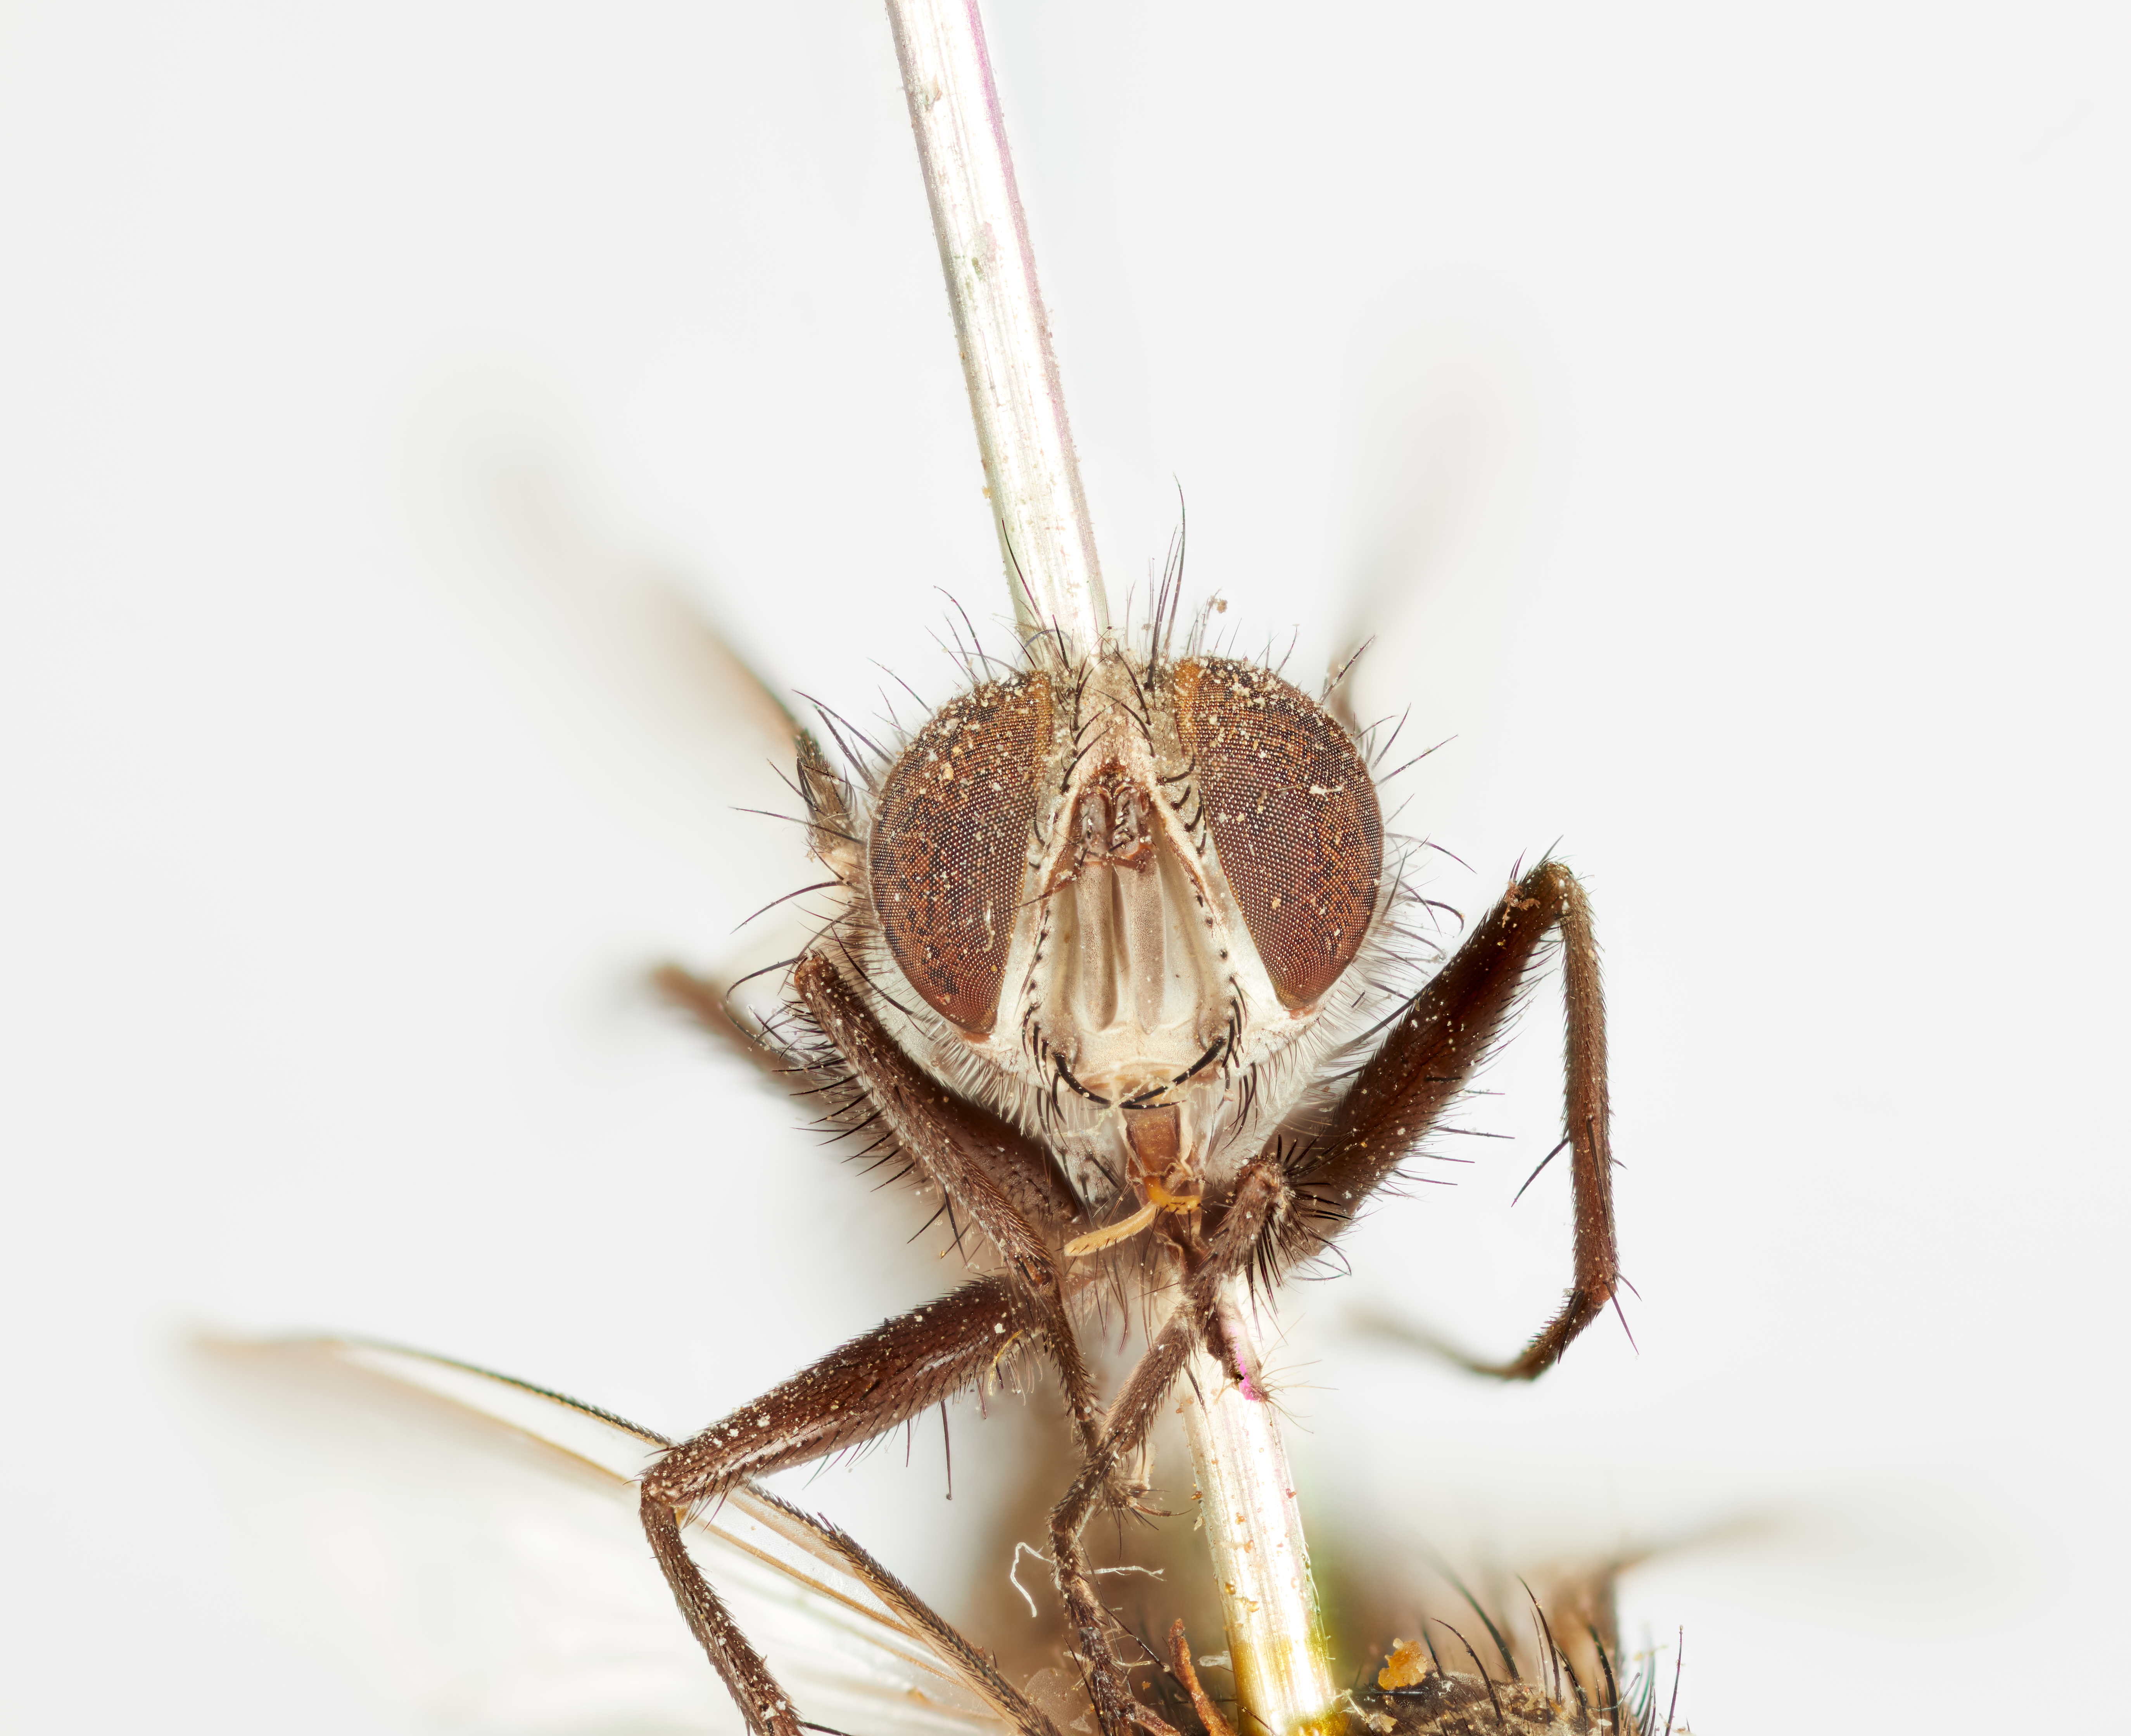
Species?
Frontina armigera
